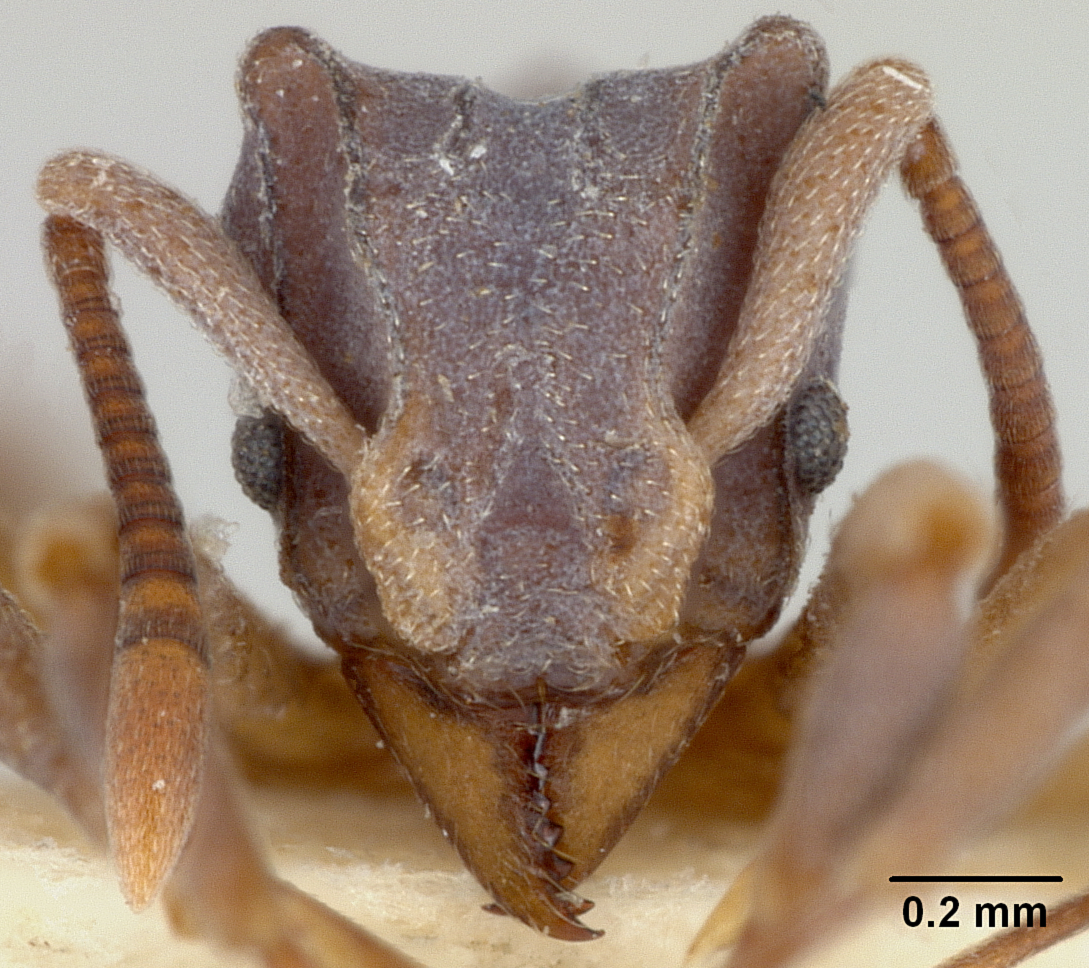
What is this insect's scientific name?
Cyphomyrmex bigibbosus
